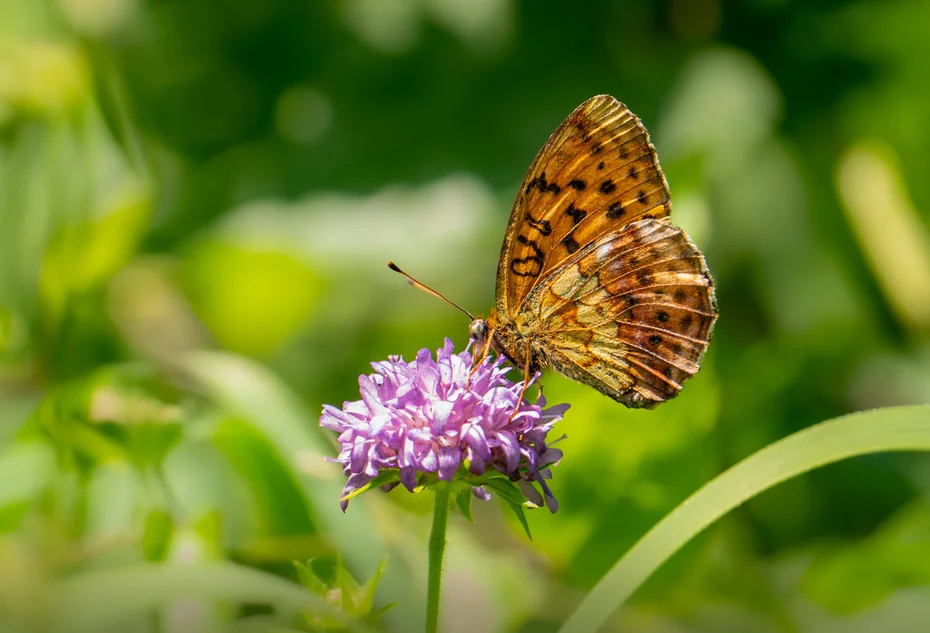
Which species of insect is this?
Brenthis daphne
